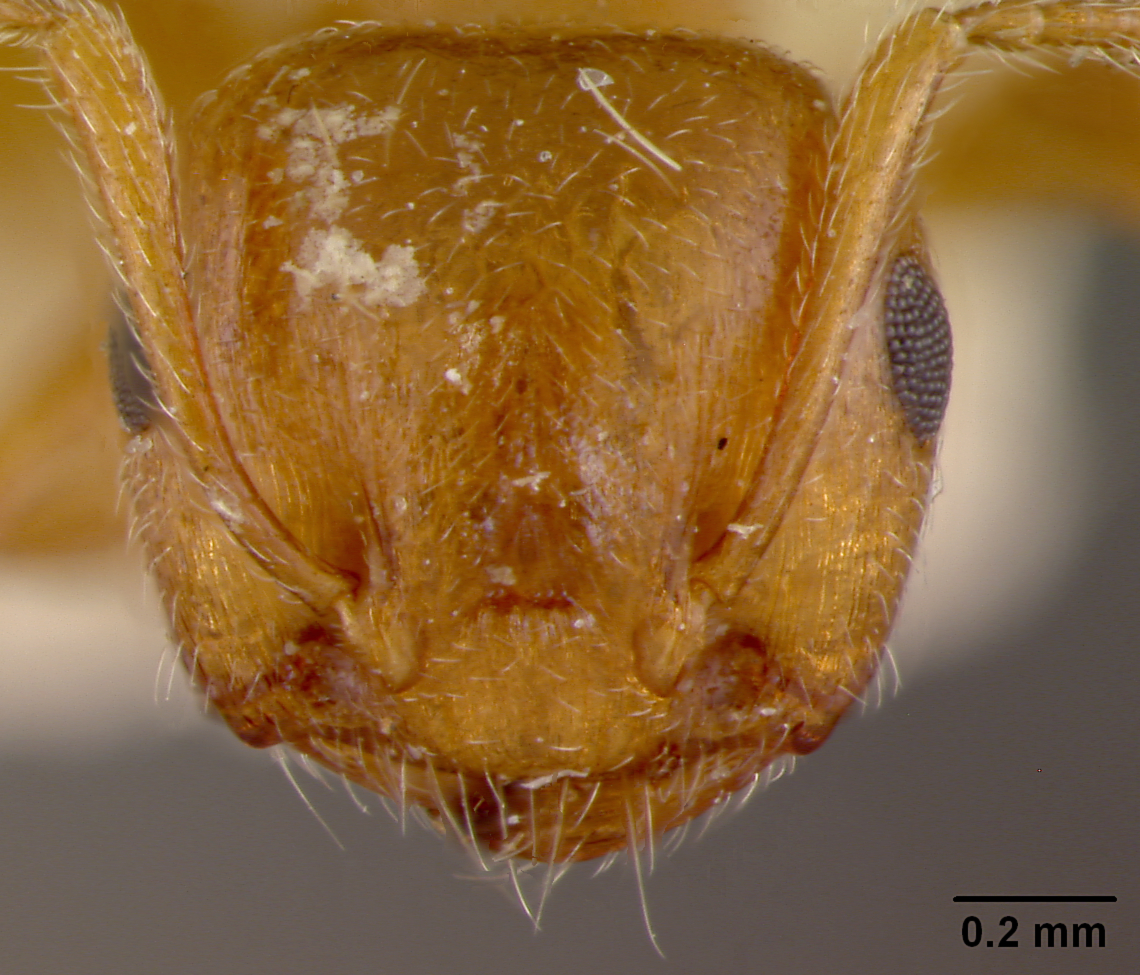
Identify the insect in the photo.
Crematogaster hespera
